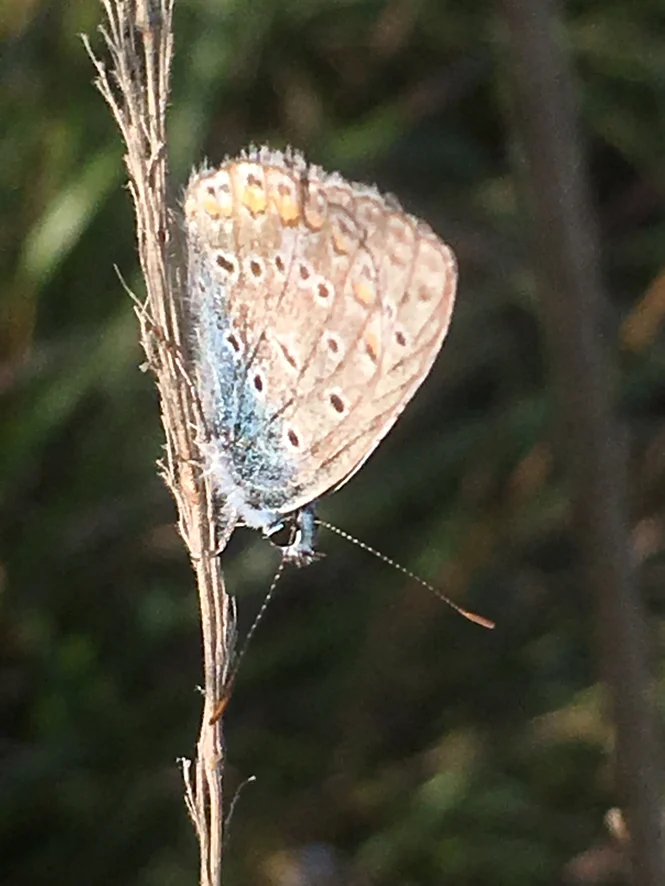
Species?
Polyommatus icarus
